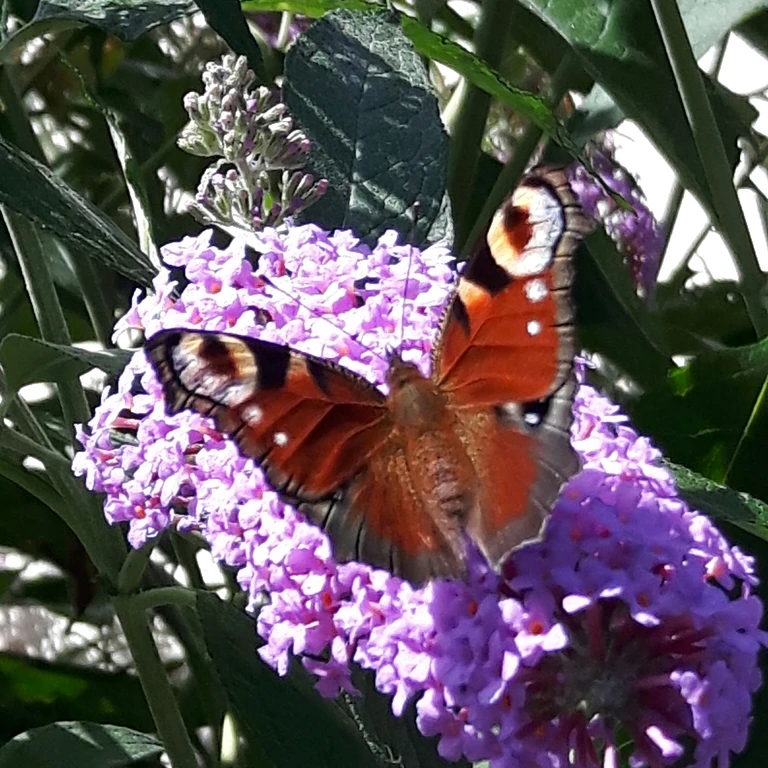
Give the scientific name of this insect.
Aglais io
